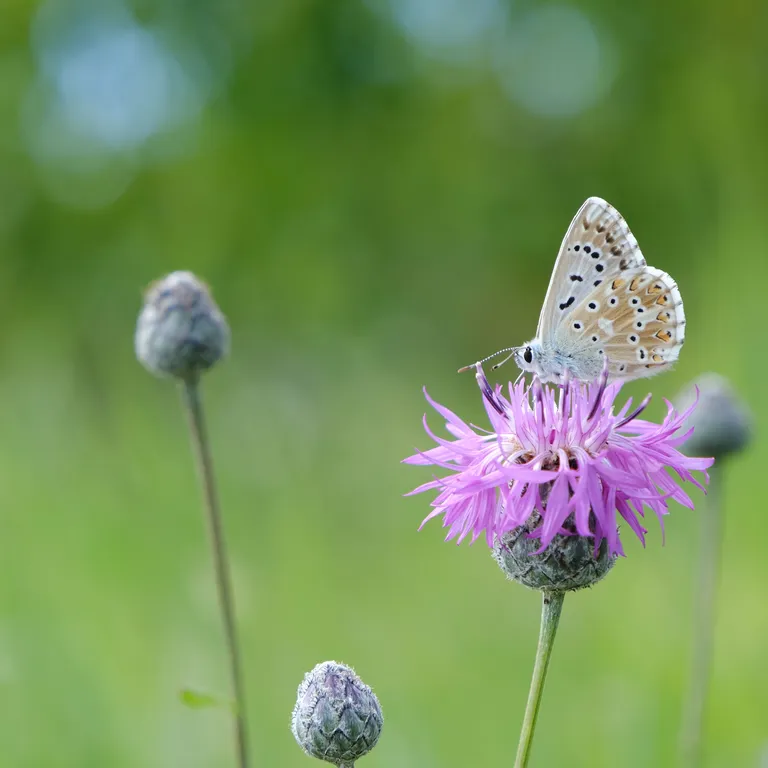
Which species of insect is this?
Lysandra coridon
